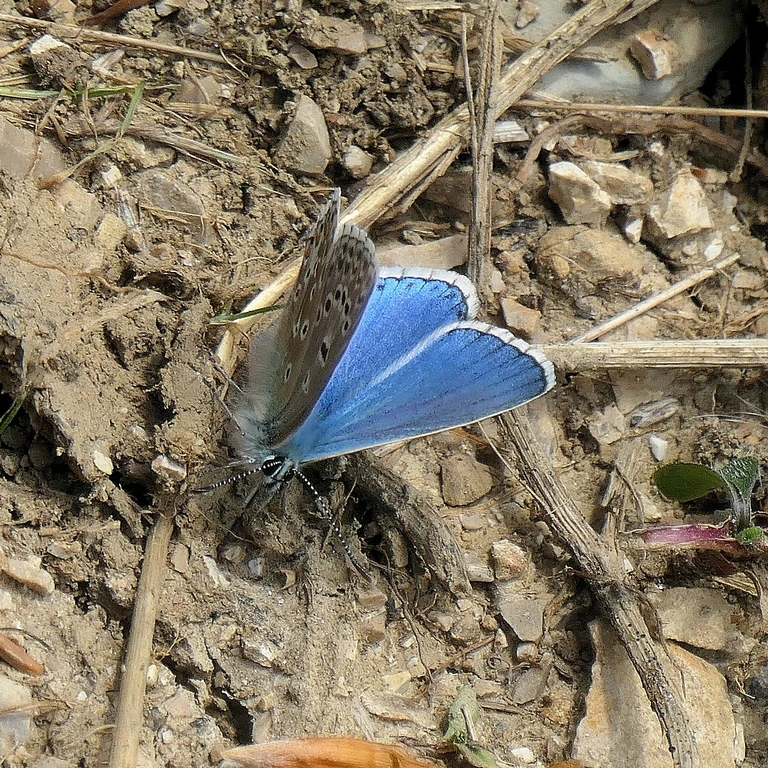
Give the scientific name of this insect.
Lysandra bellargus
